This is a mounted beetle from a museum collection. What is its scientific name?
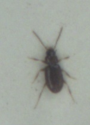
Tachys bistriatus
